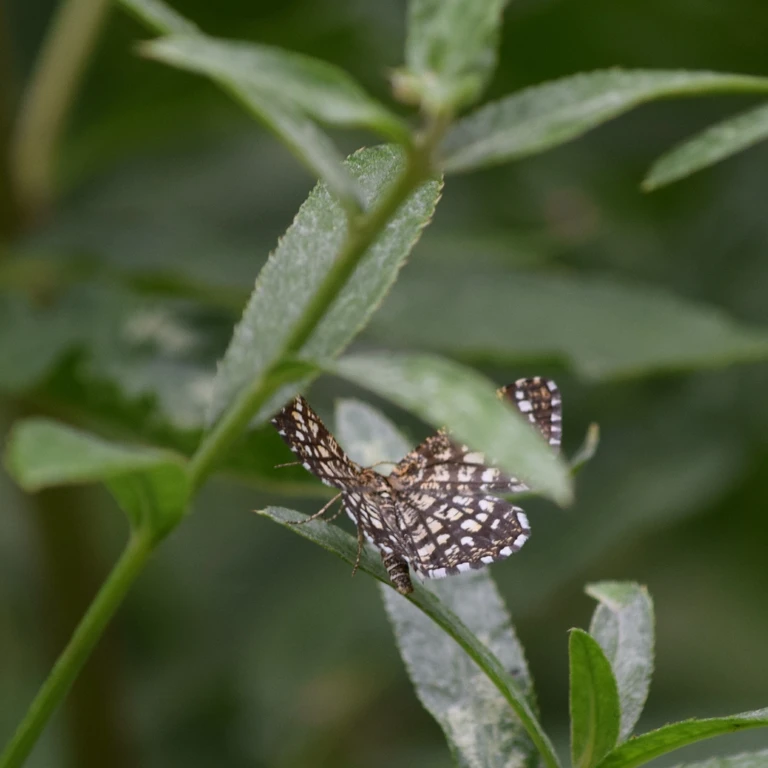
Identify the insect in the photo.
Chiasmia clathrata
